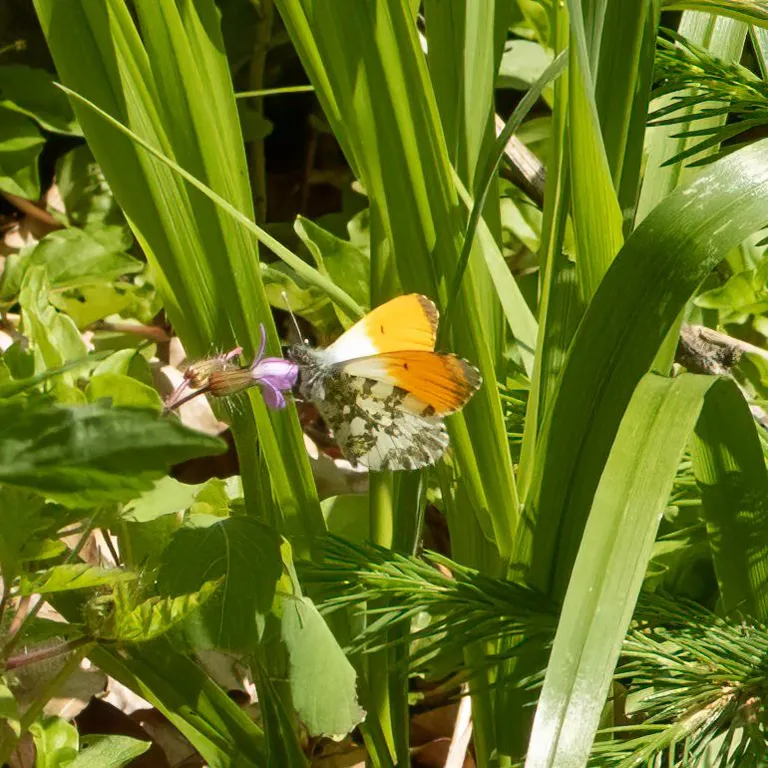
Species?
Anthocharis cardamines
